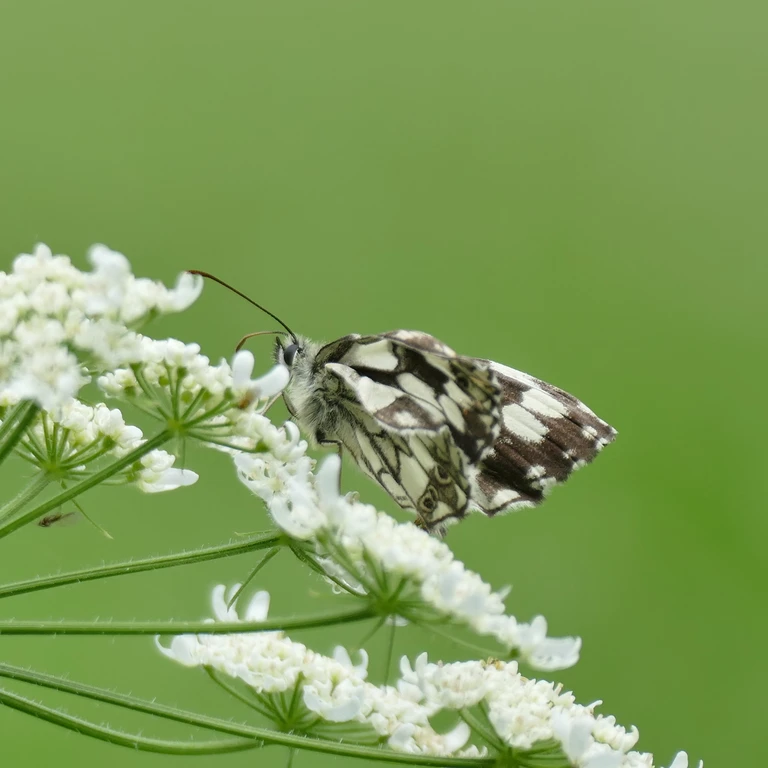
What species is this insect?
Melanargia galathea
